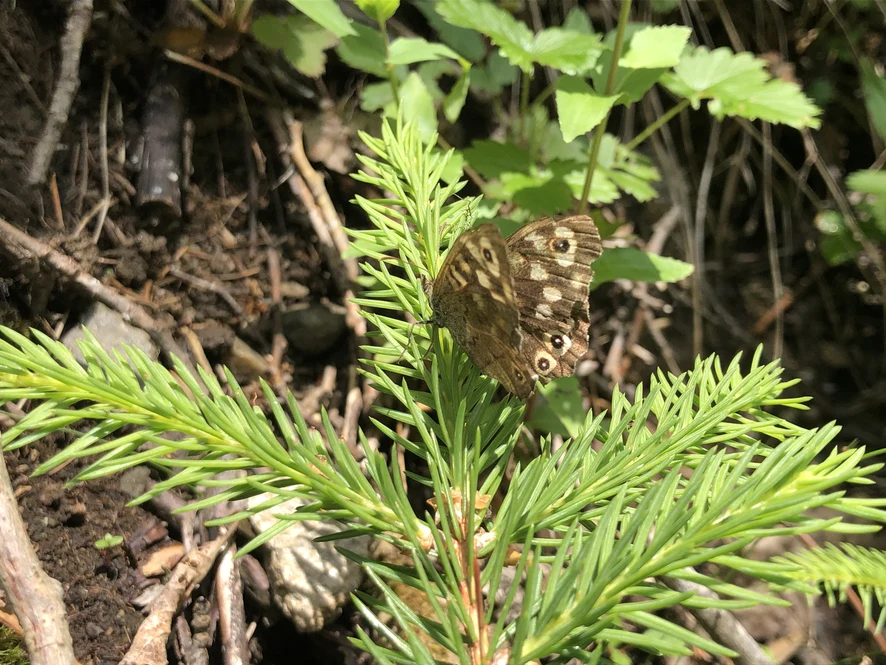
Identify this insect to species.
Pararge aegeria
